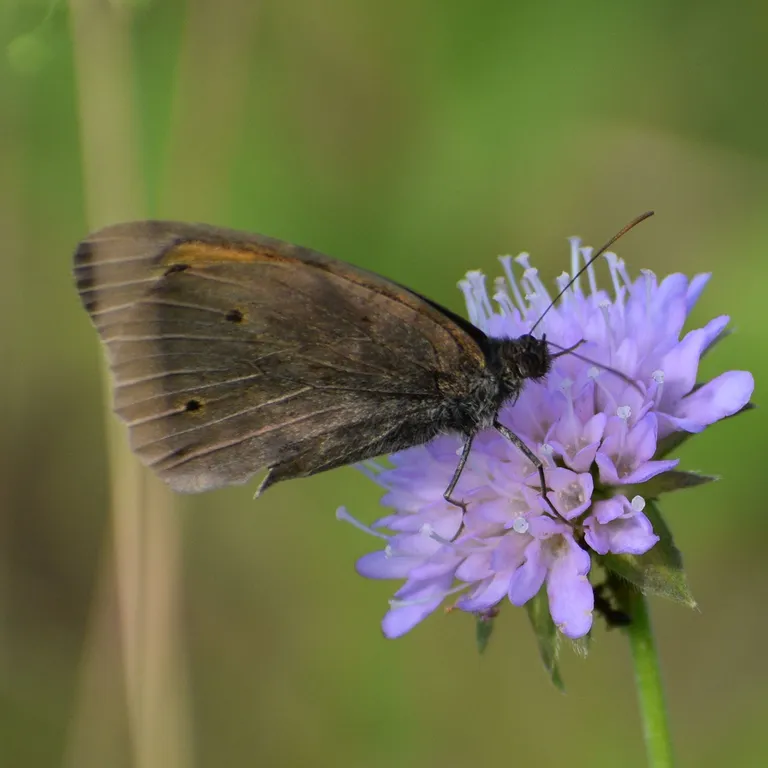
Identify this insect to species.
Maniola jurtina
